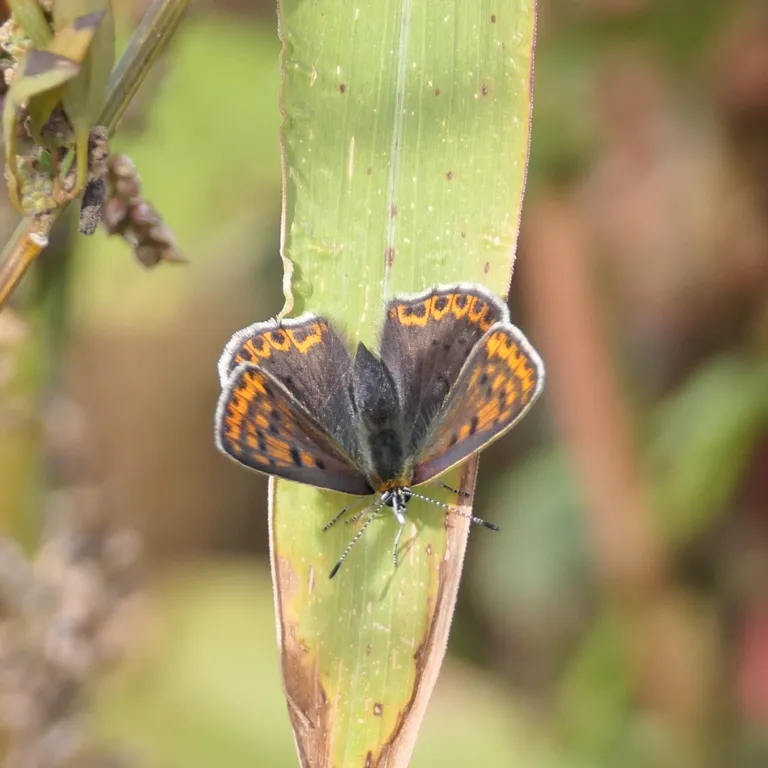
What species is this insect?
Lycaena tityrus (also Loweia tityrus)
